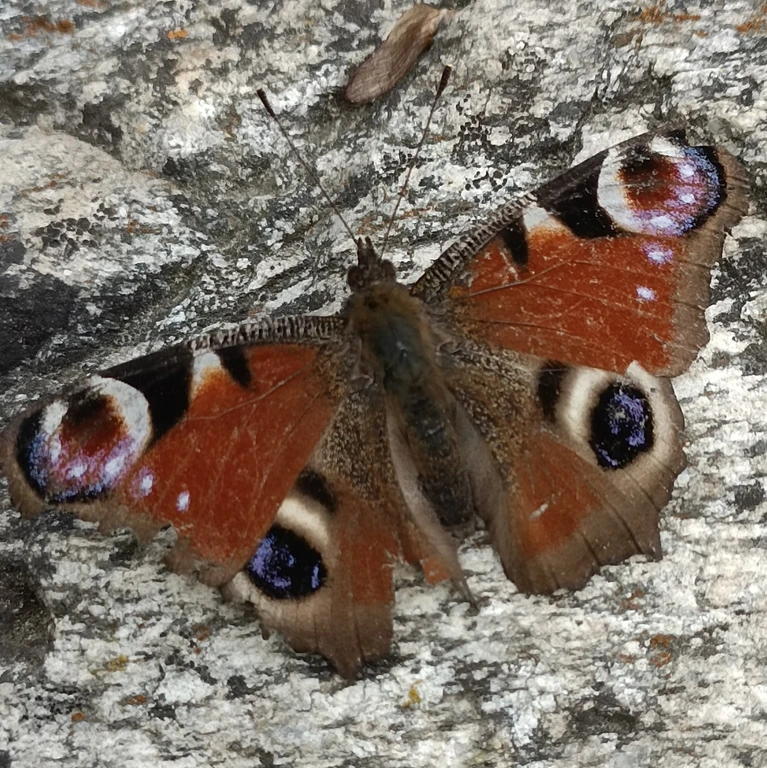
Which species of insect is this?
Aglais io
